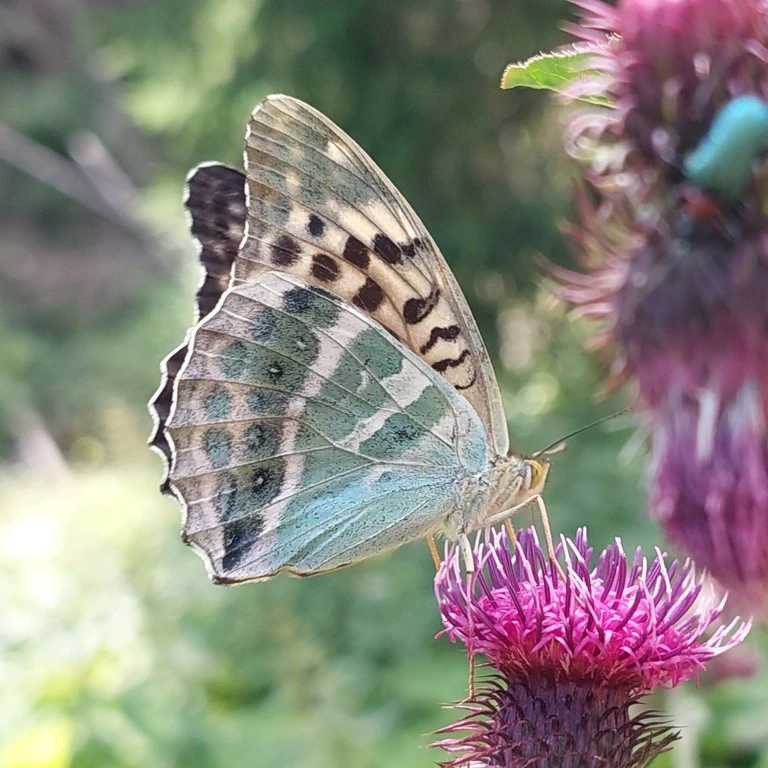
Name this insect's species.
Argynnis paphia
